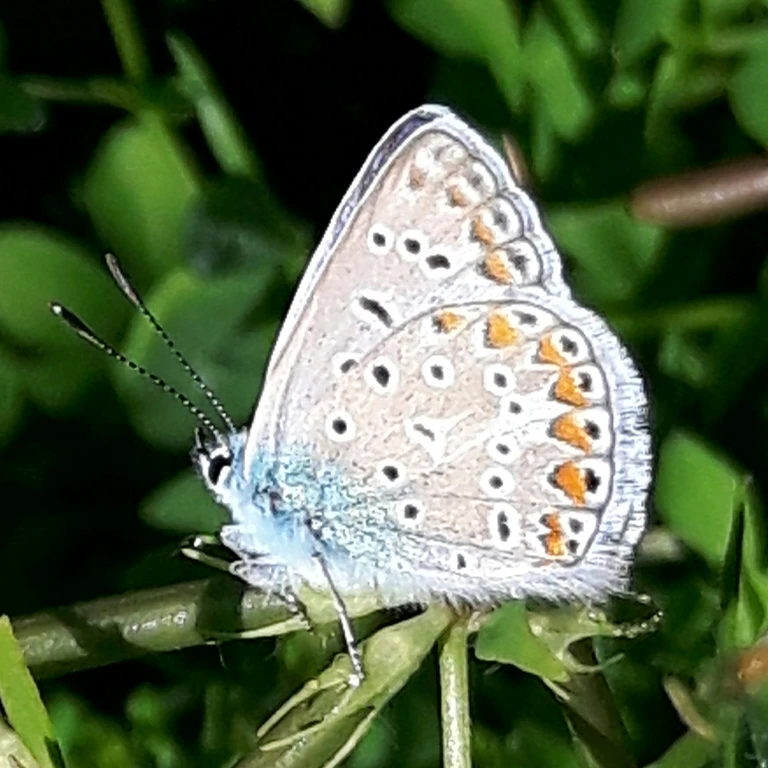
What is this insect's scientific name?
Polyommatus icarus
